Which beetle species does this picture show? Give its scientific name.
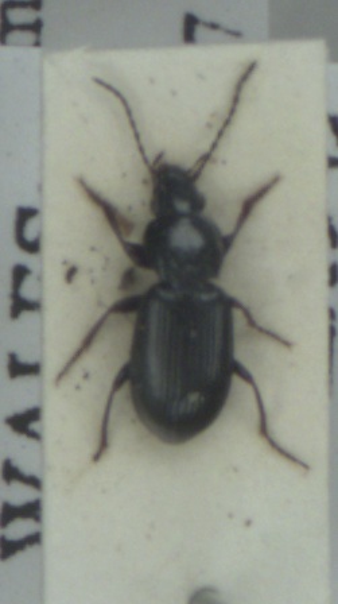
Pterostichus diligens
